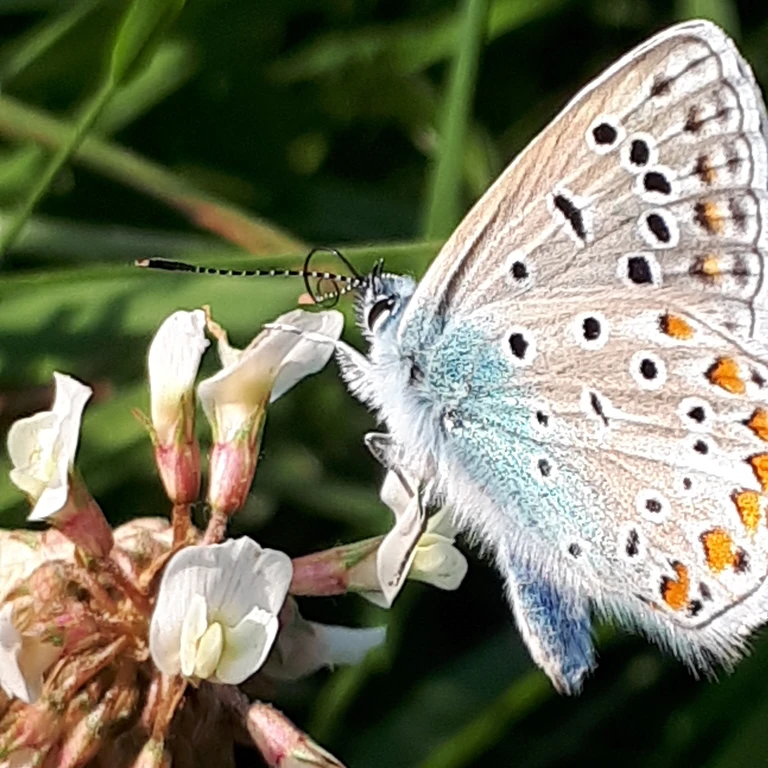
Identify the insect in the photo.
Polyommatus icarus
